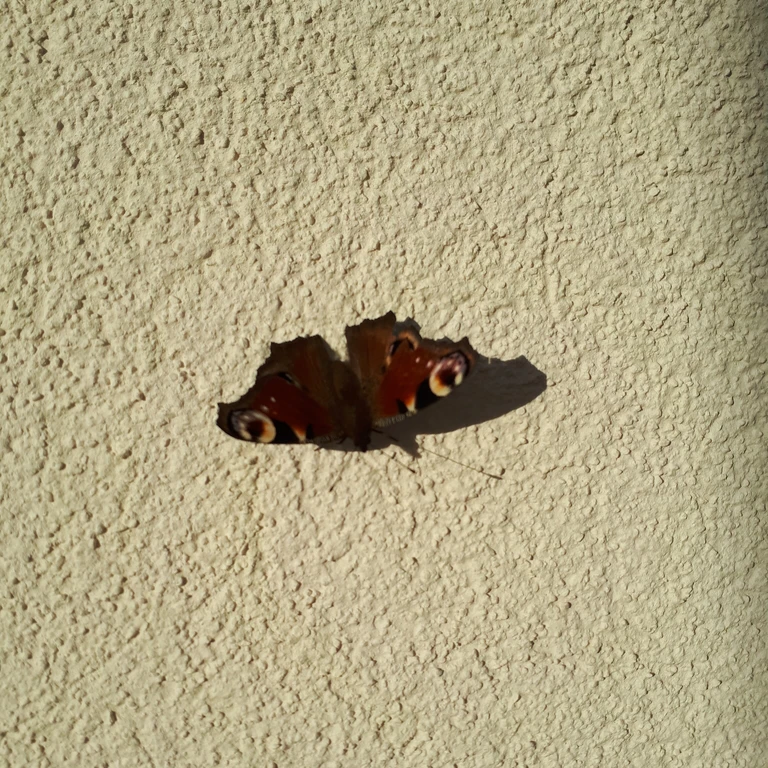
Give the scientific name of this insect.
Aglais io
